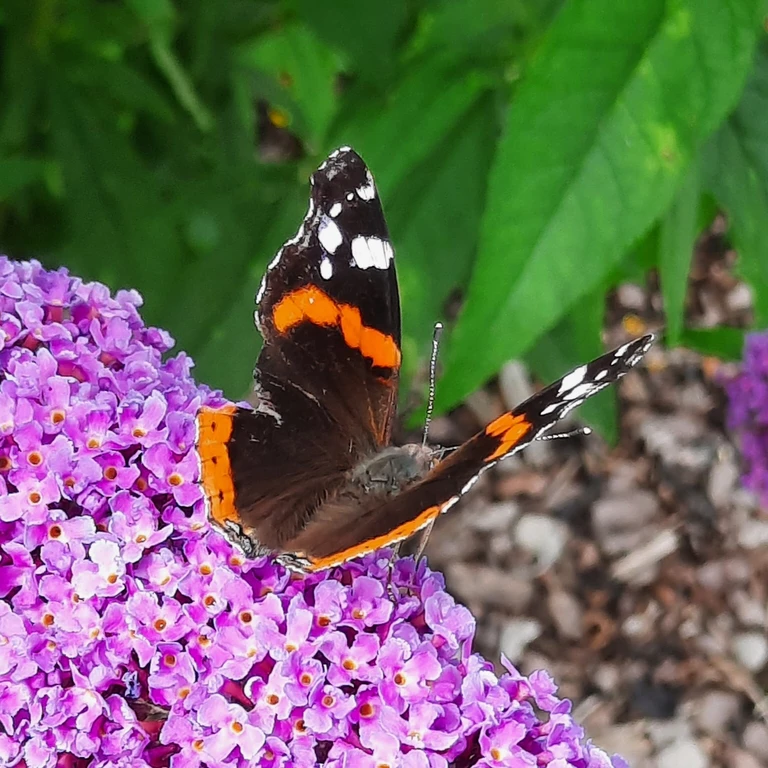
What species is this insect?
Vanessa atalanta
